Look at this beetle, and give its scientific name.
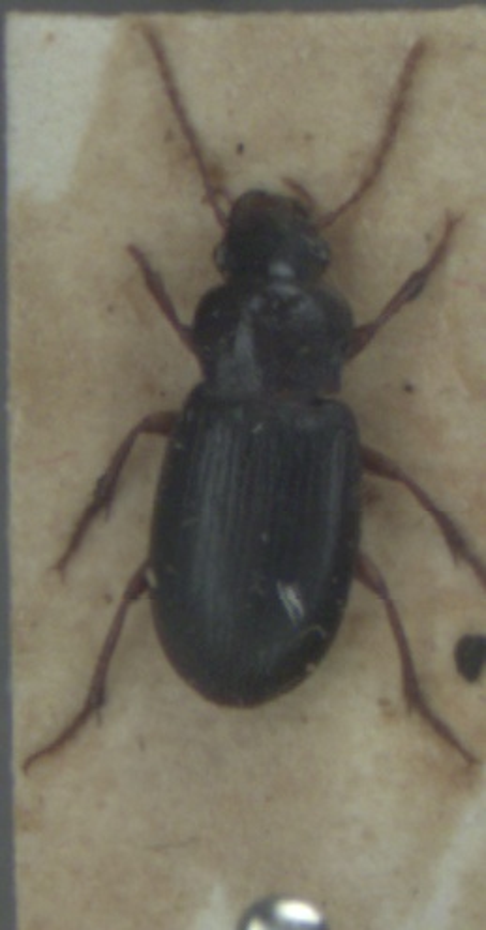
Ophonus rufibarbis
